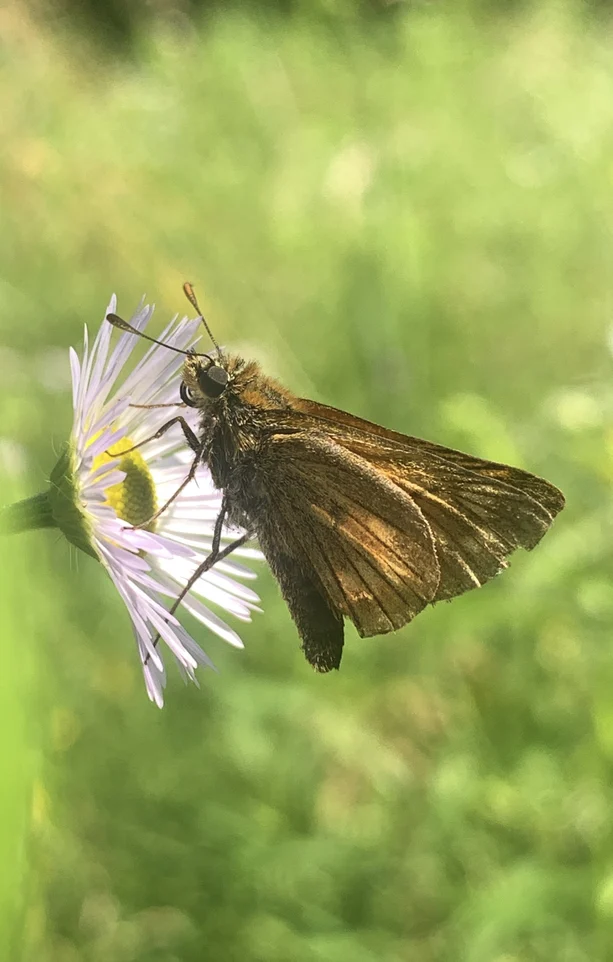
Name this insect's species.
Ochlodes sylvanus (also Ochlodes venata)
